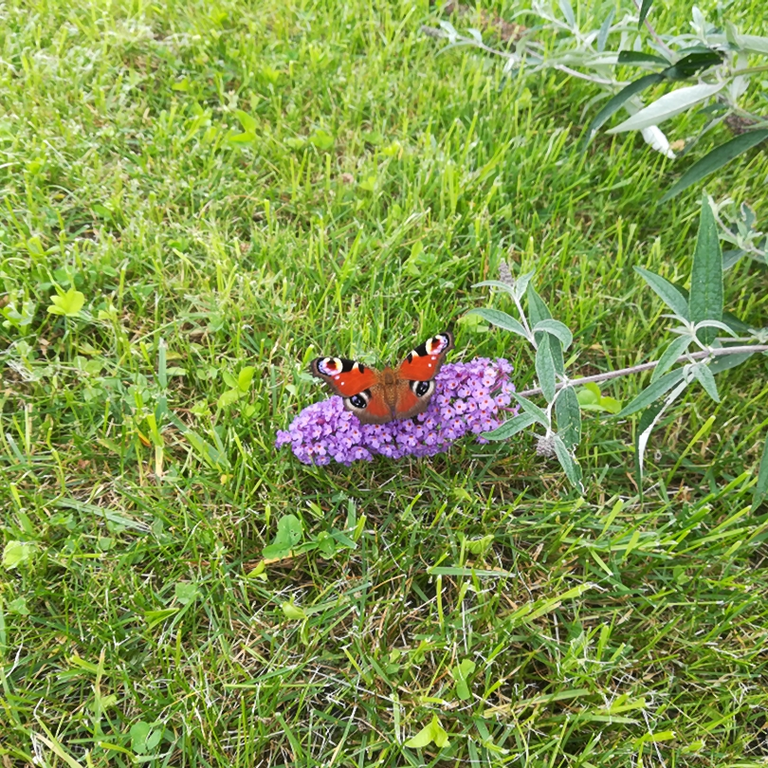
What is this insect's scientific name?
Aglais io
